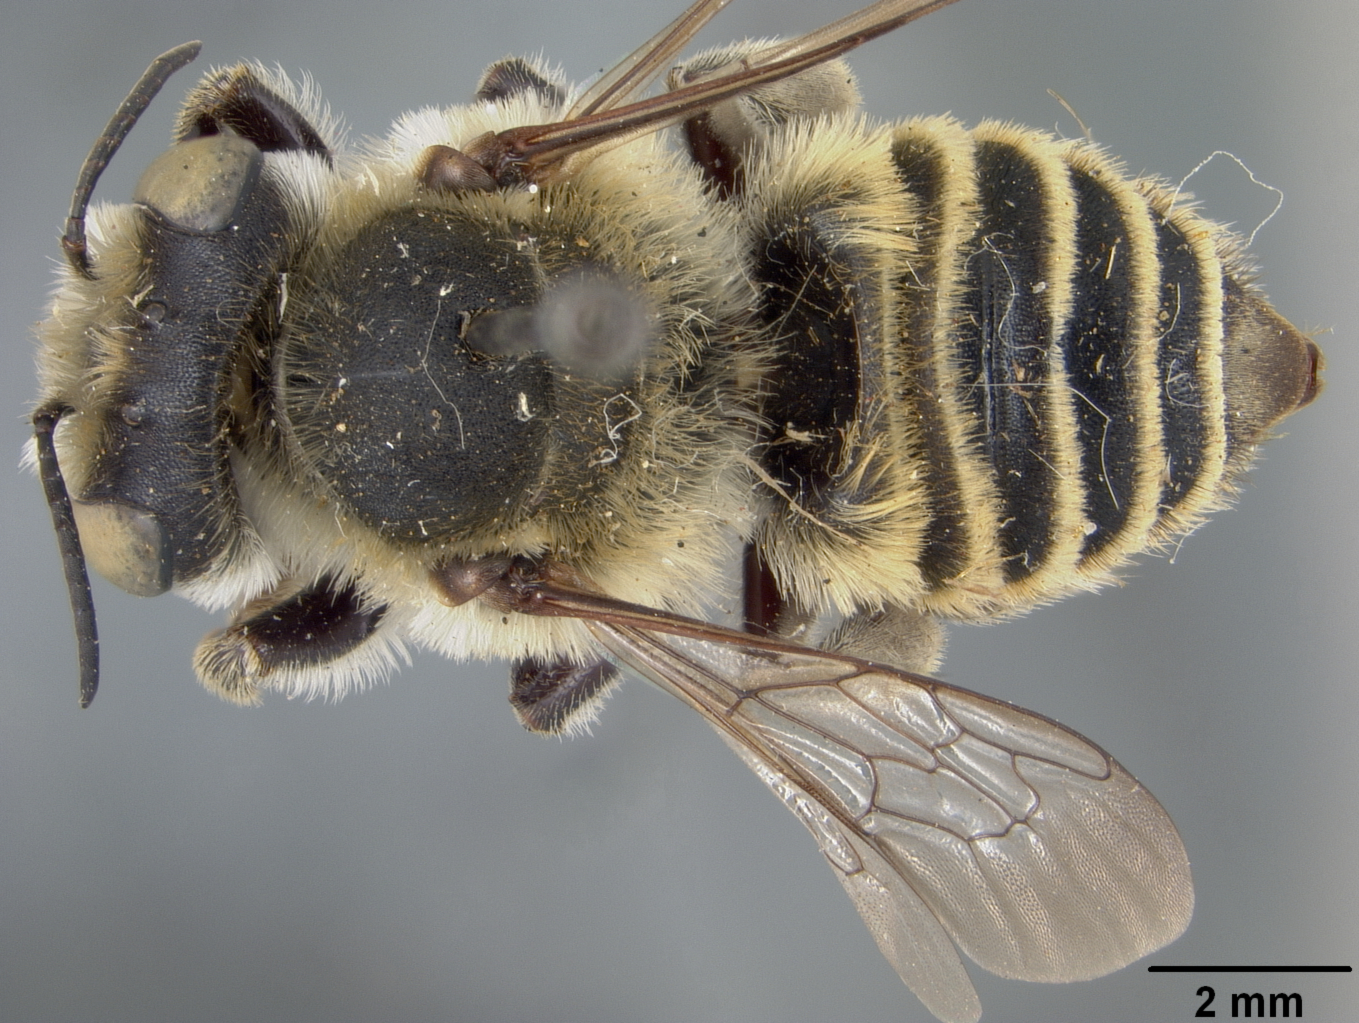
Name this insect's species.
Megachile parallela
